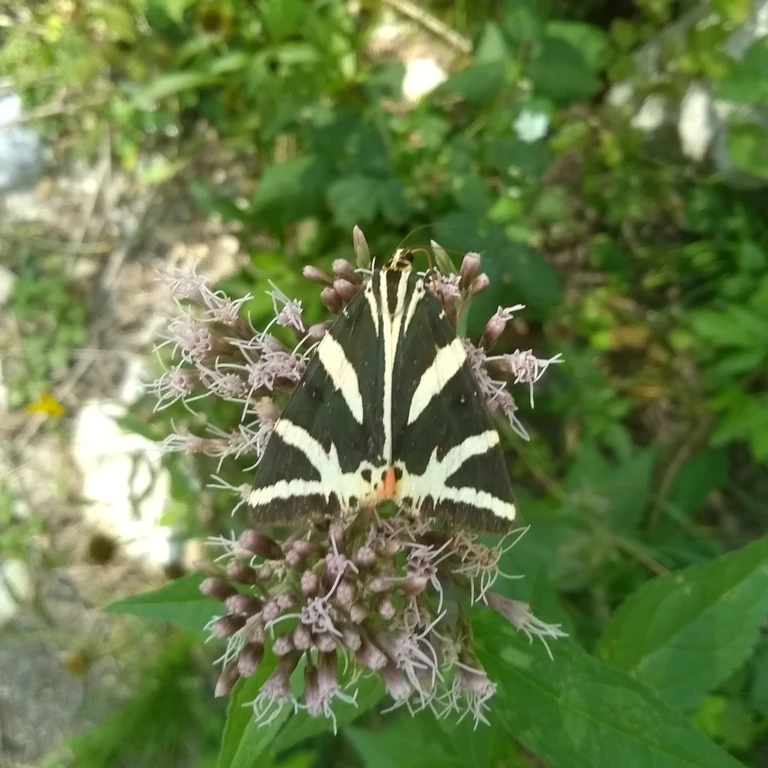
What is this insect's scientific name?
Euplagia quadripunctaria
